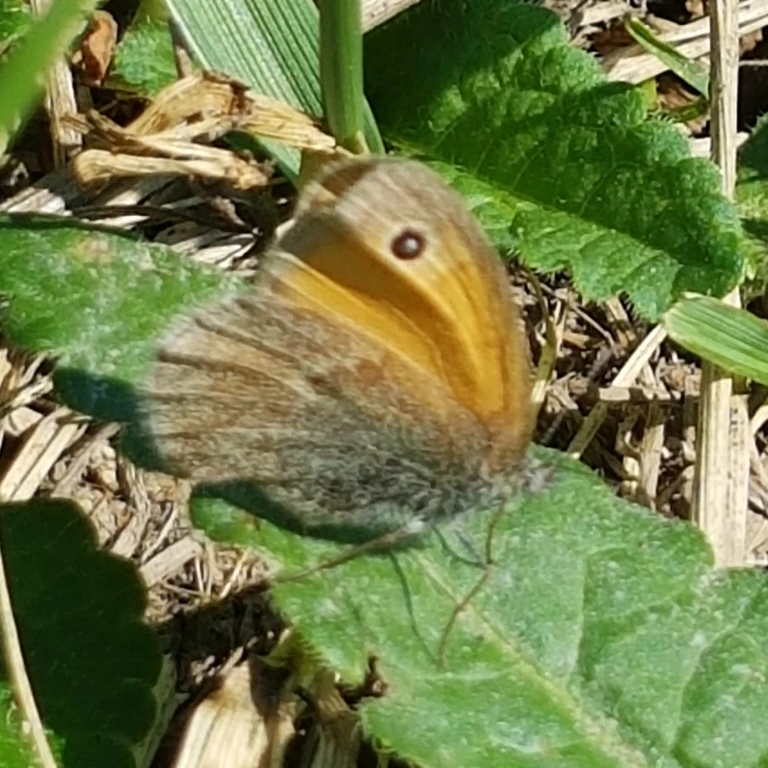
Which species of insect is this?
Coenonympha pamphilus
